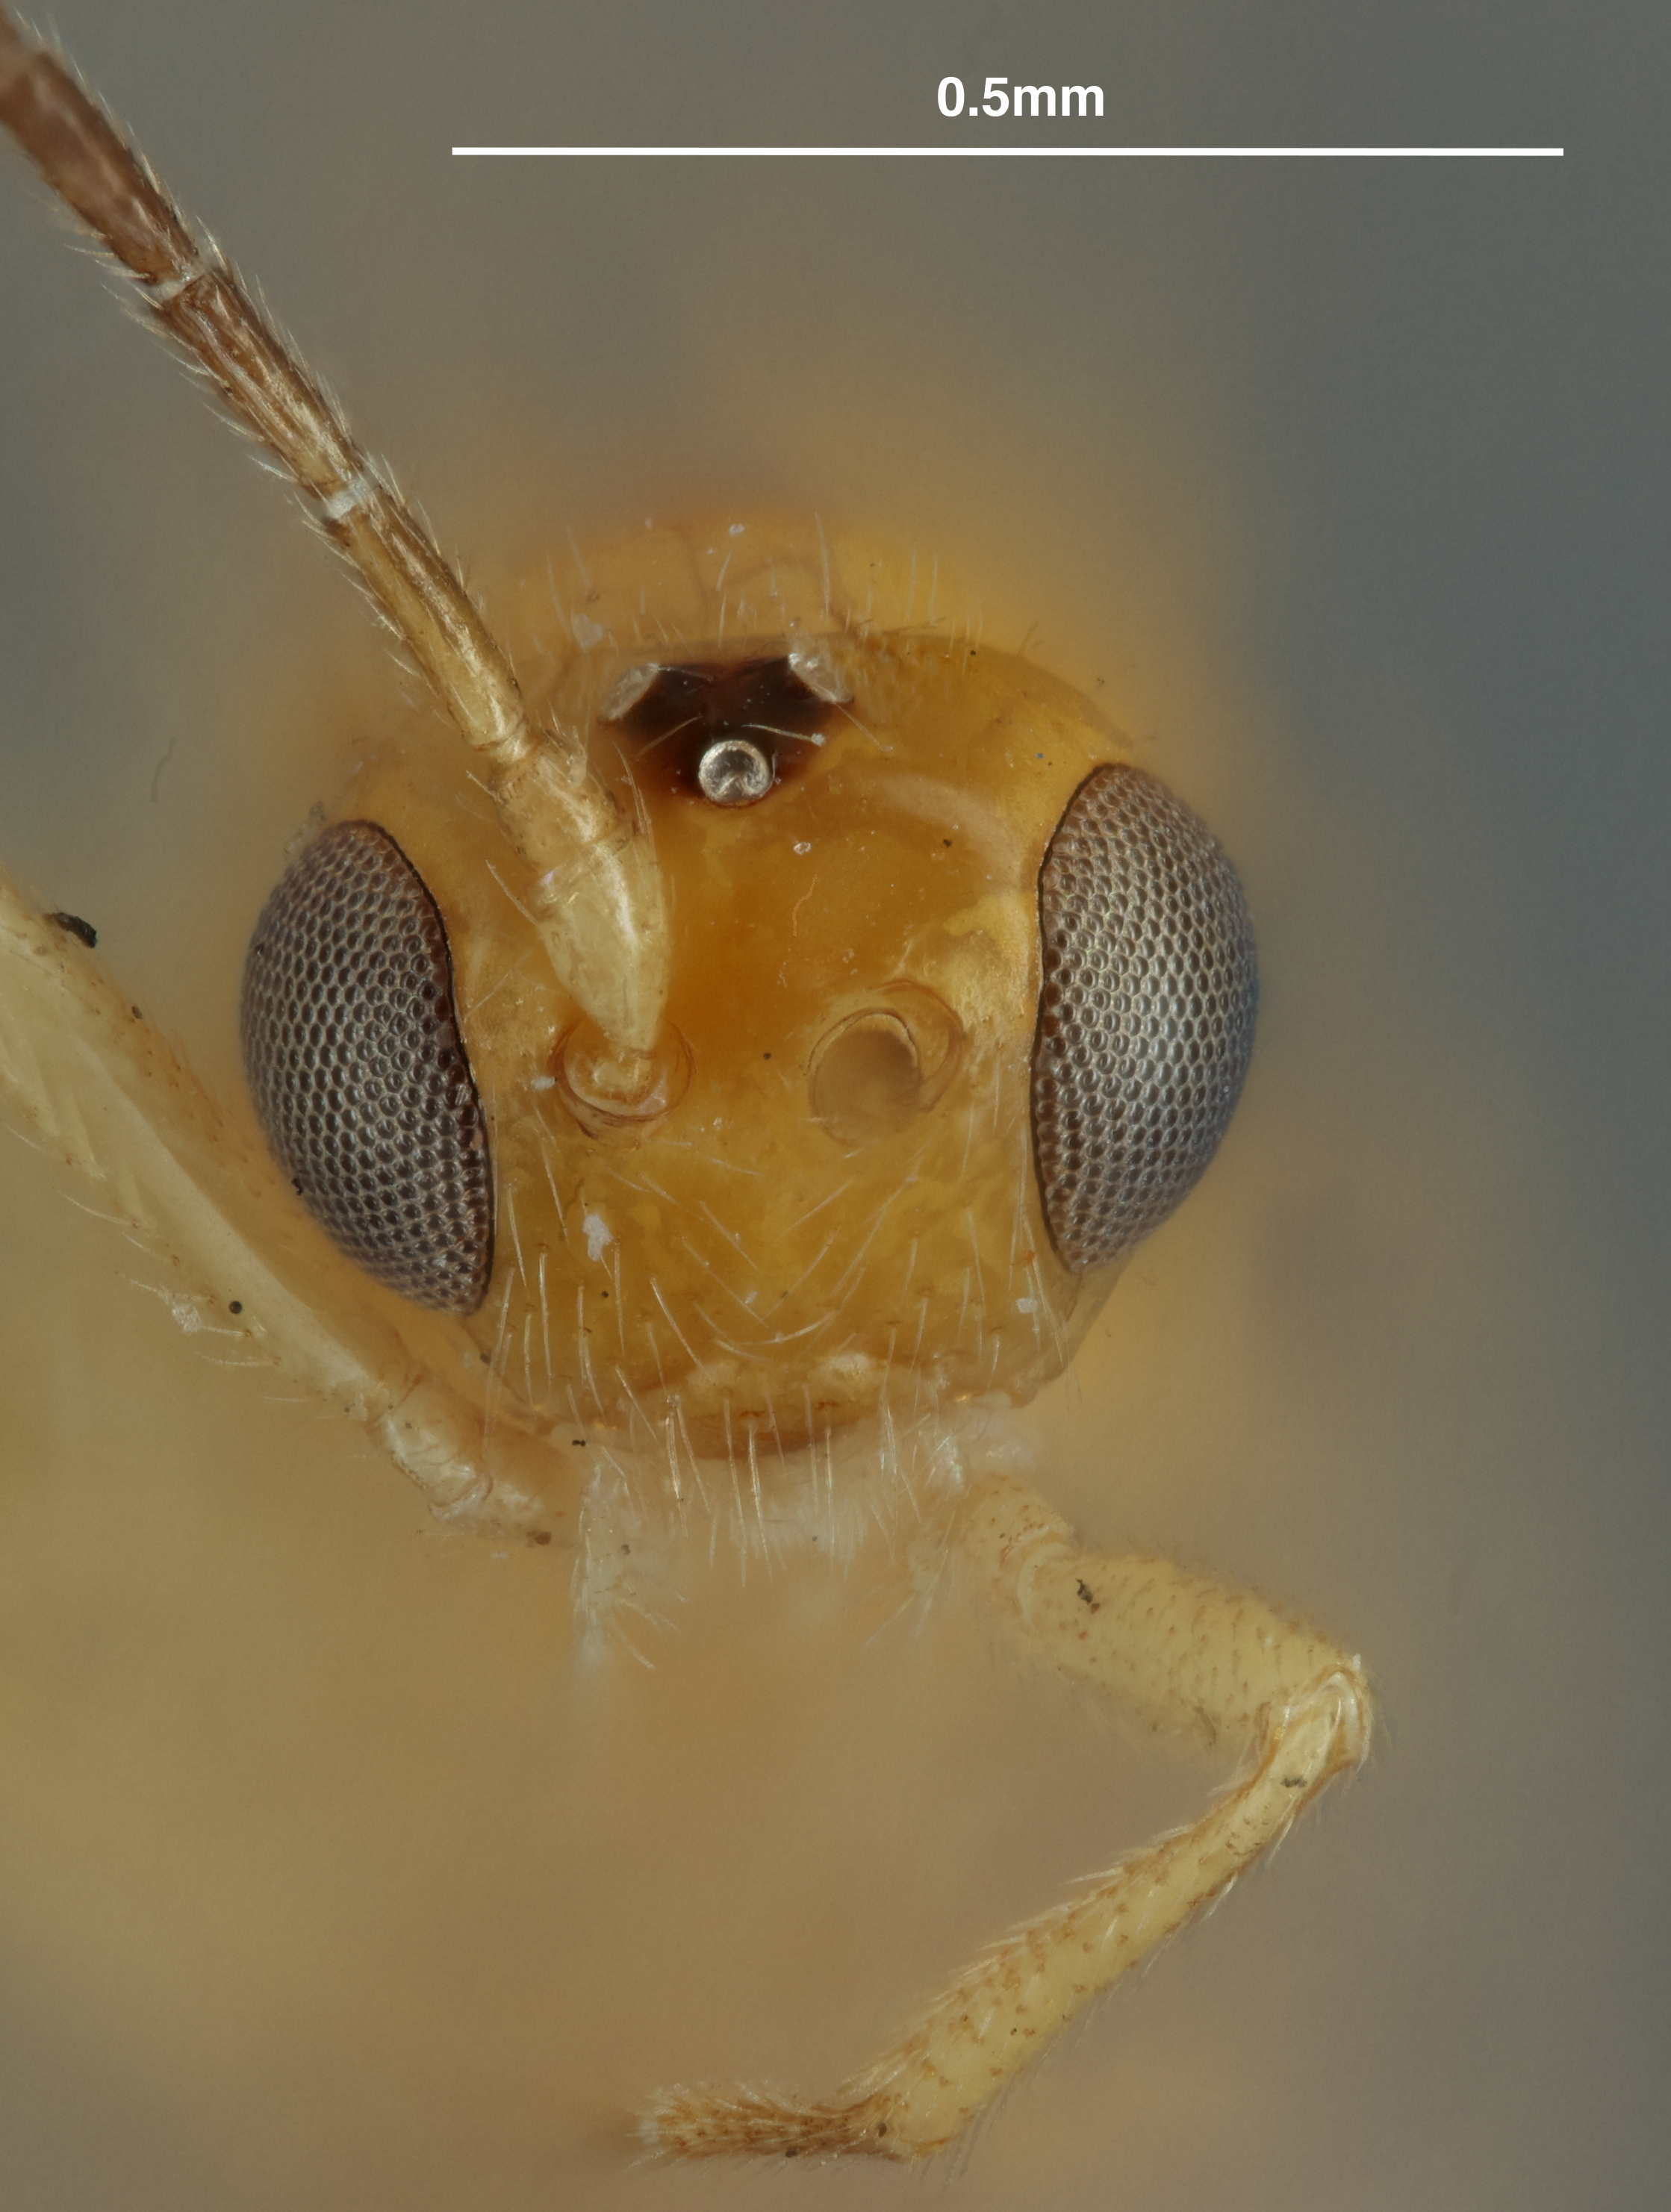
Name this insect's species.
Opius dizygomyzae
